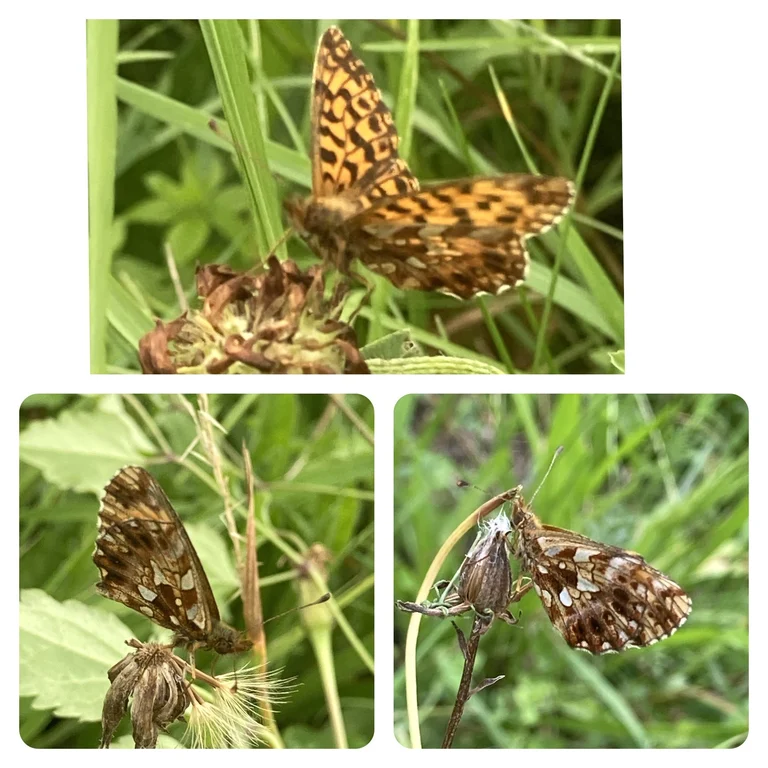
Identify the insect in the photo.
Boloria dia
